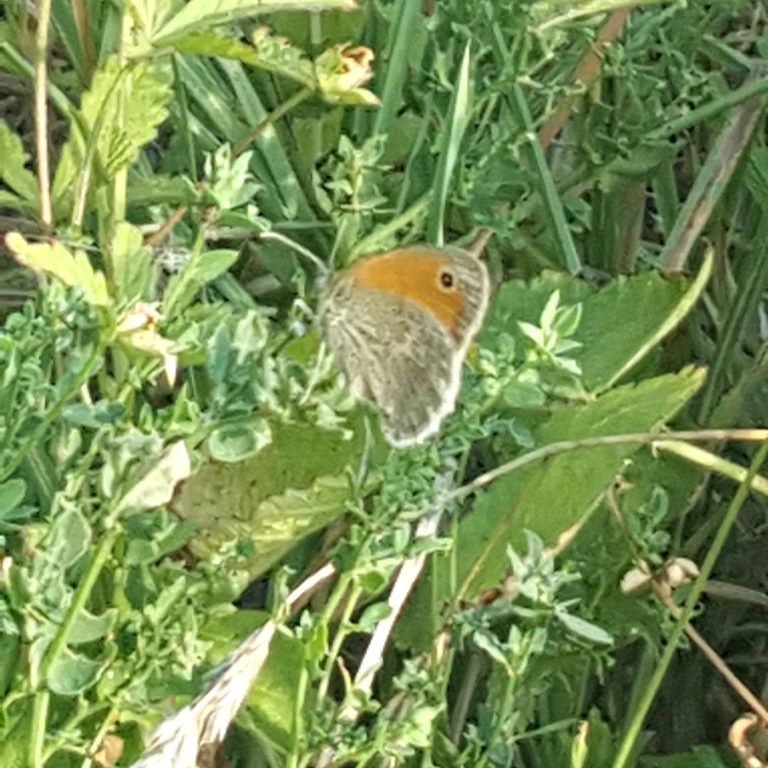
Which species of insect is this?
Coenonympha pamphilus
